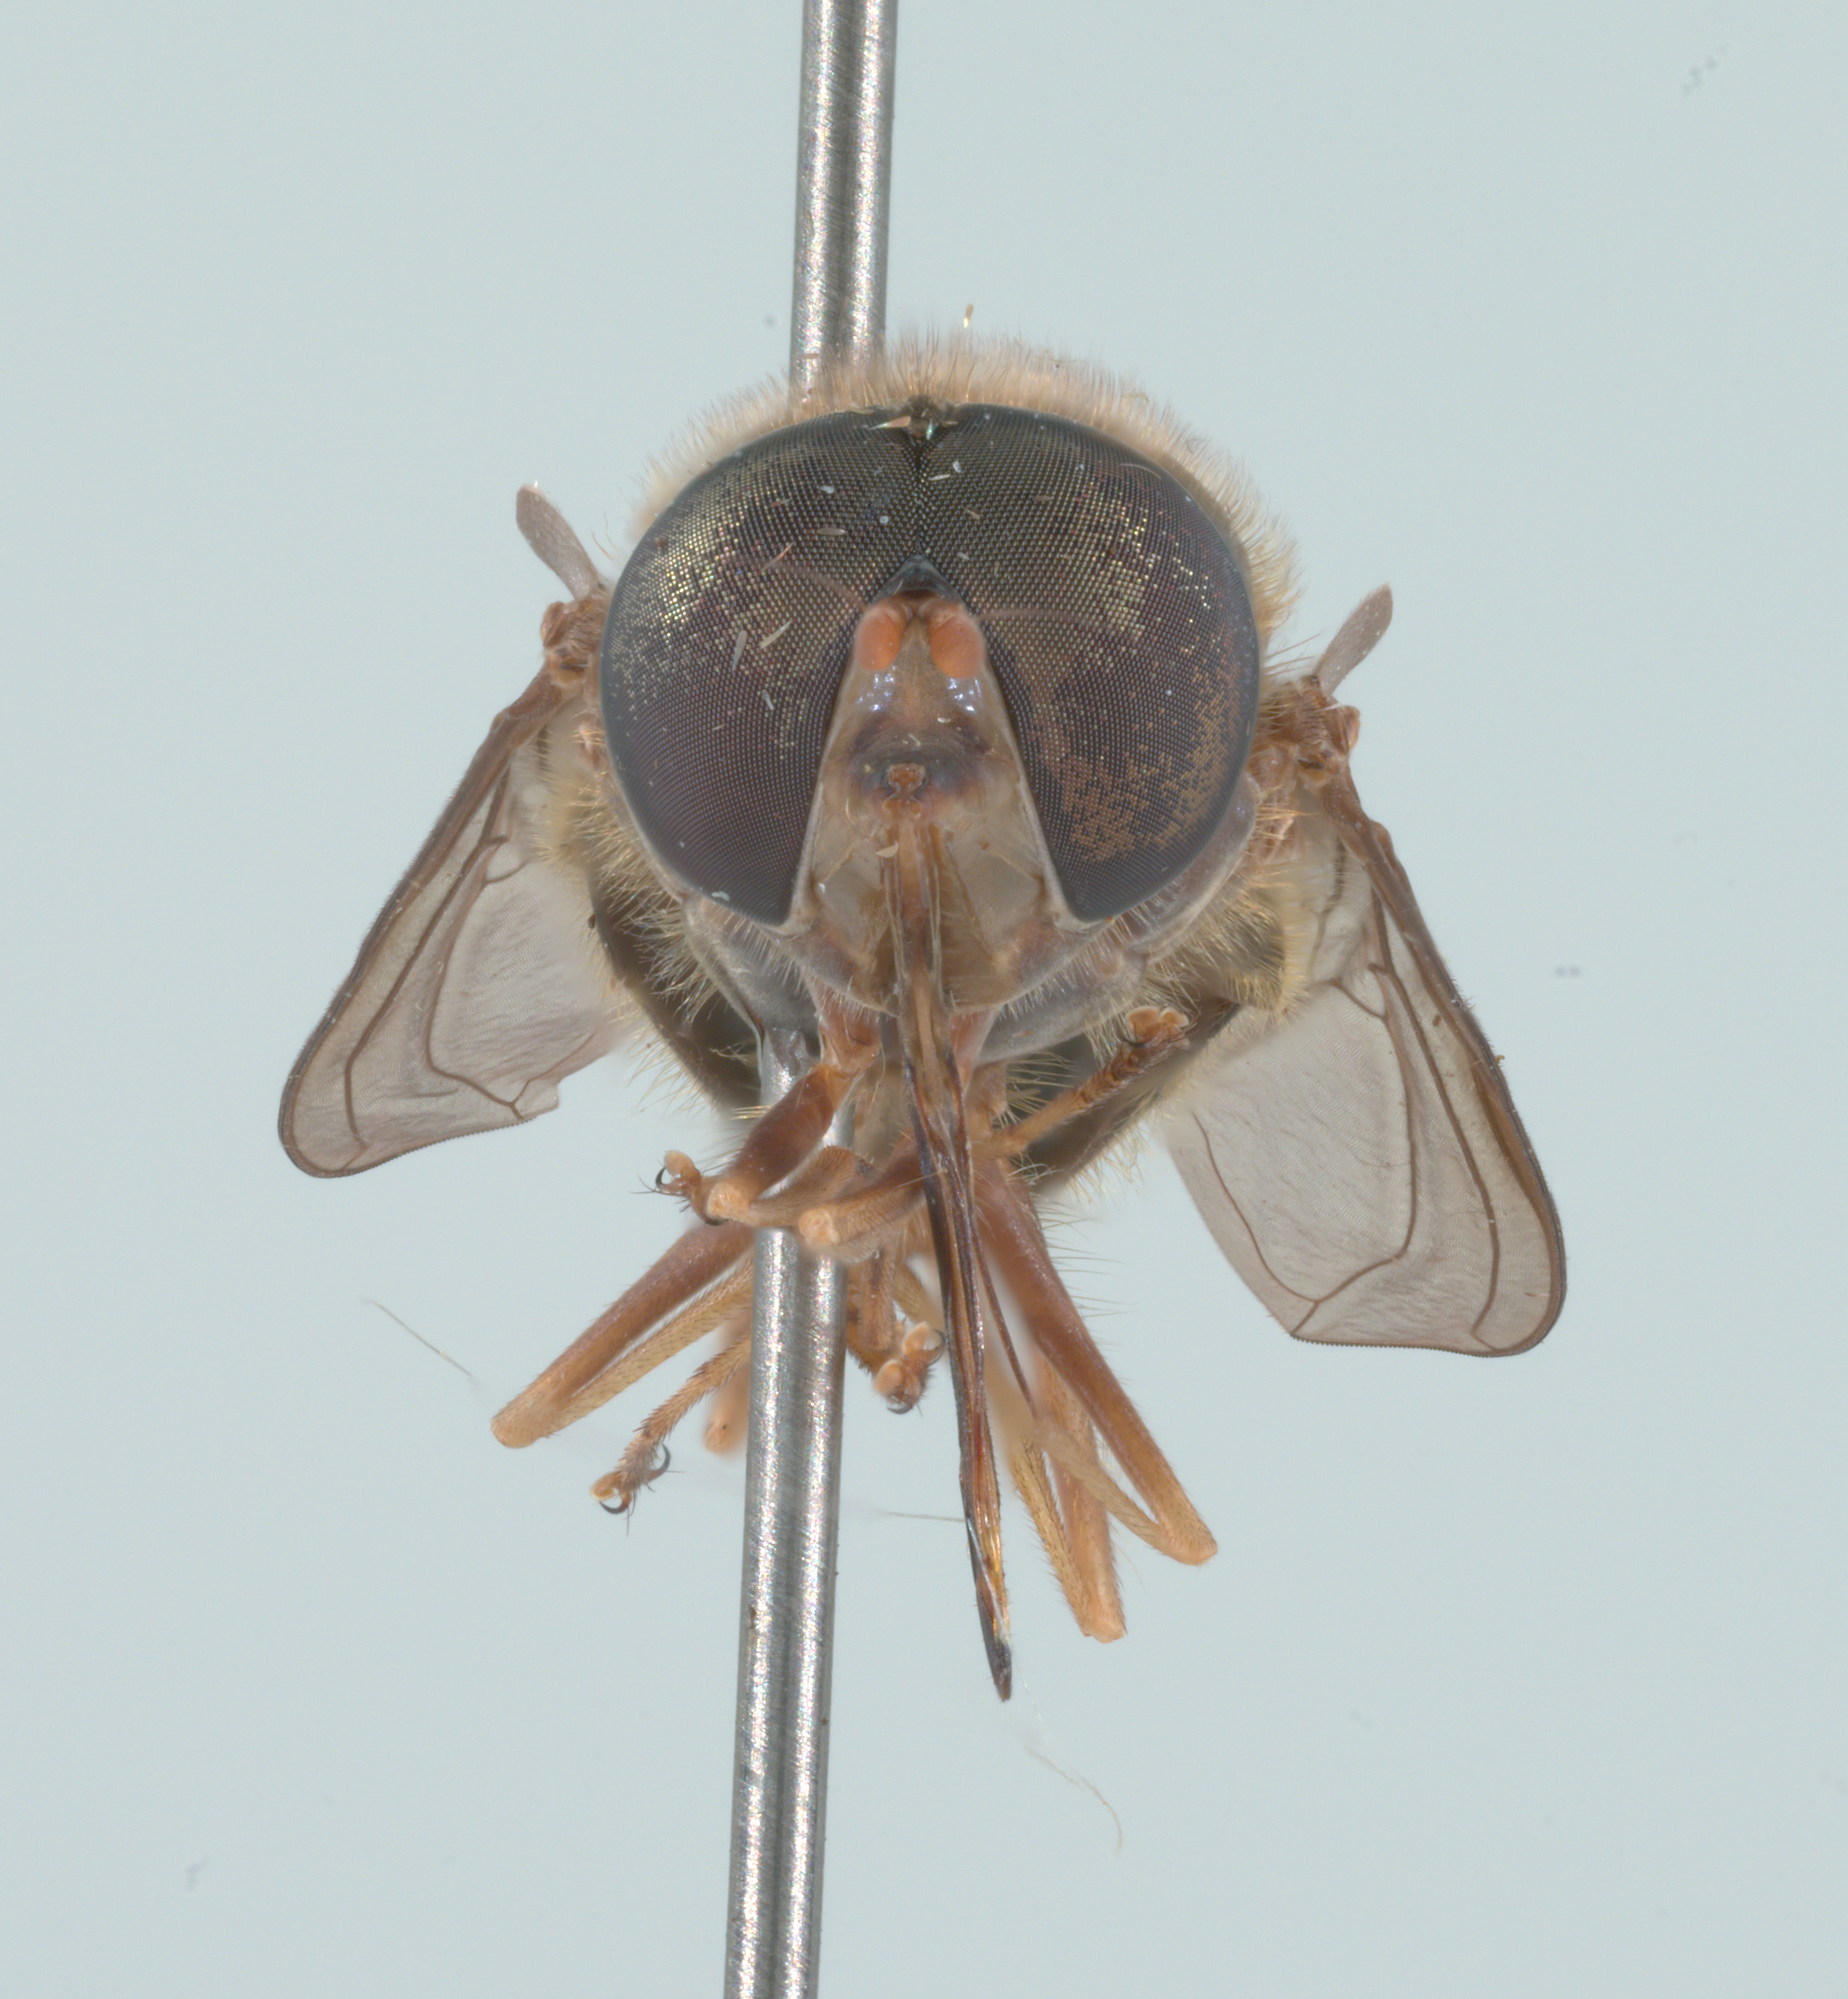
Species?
Rhingia fuscipes
